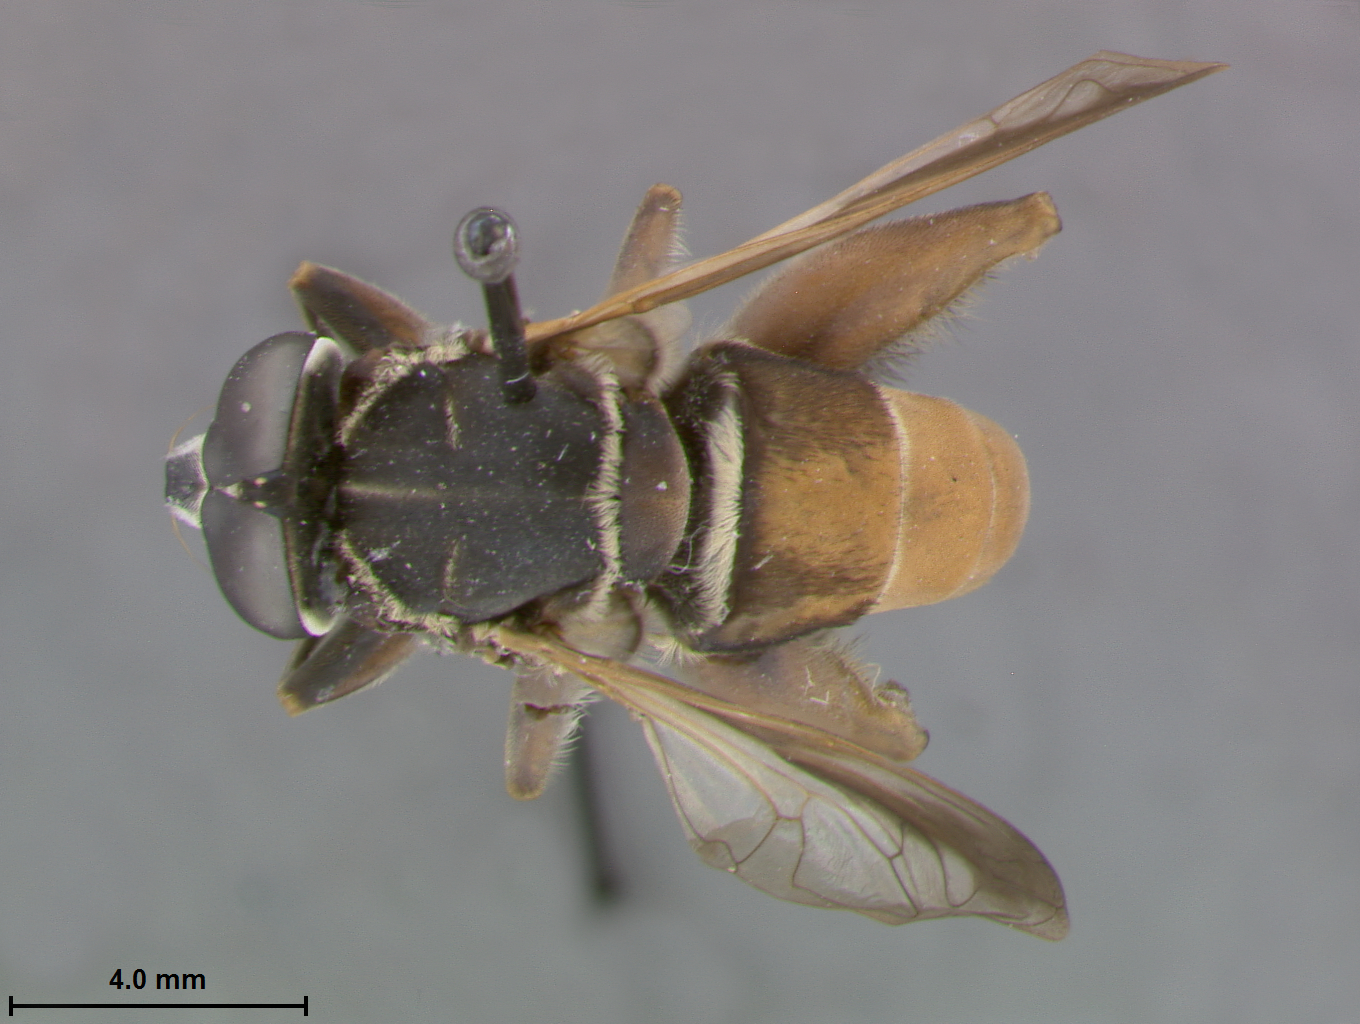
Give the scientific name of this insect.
Meromacrus lineascripta
